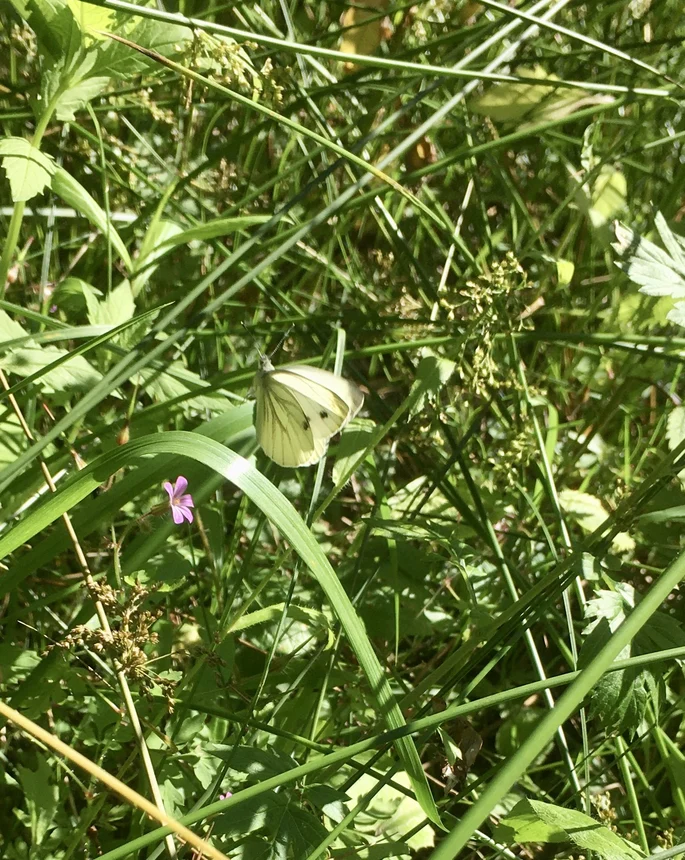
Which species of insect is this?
Pieris napi
